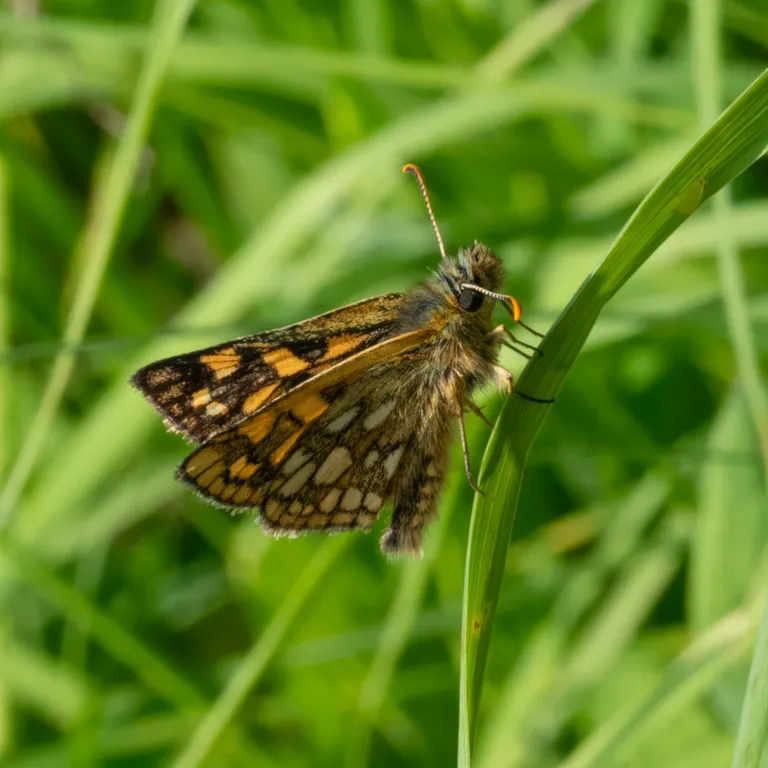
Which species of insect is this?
Carterocephalus palaemon
